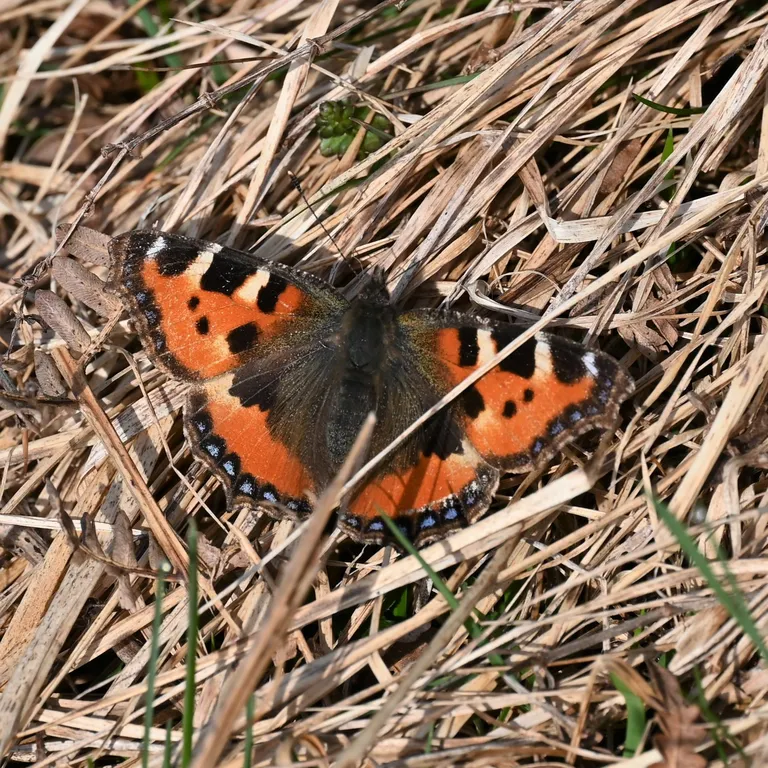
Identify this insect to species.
Aglais urticae
